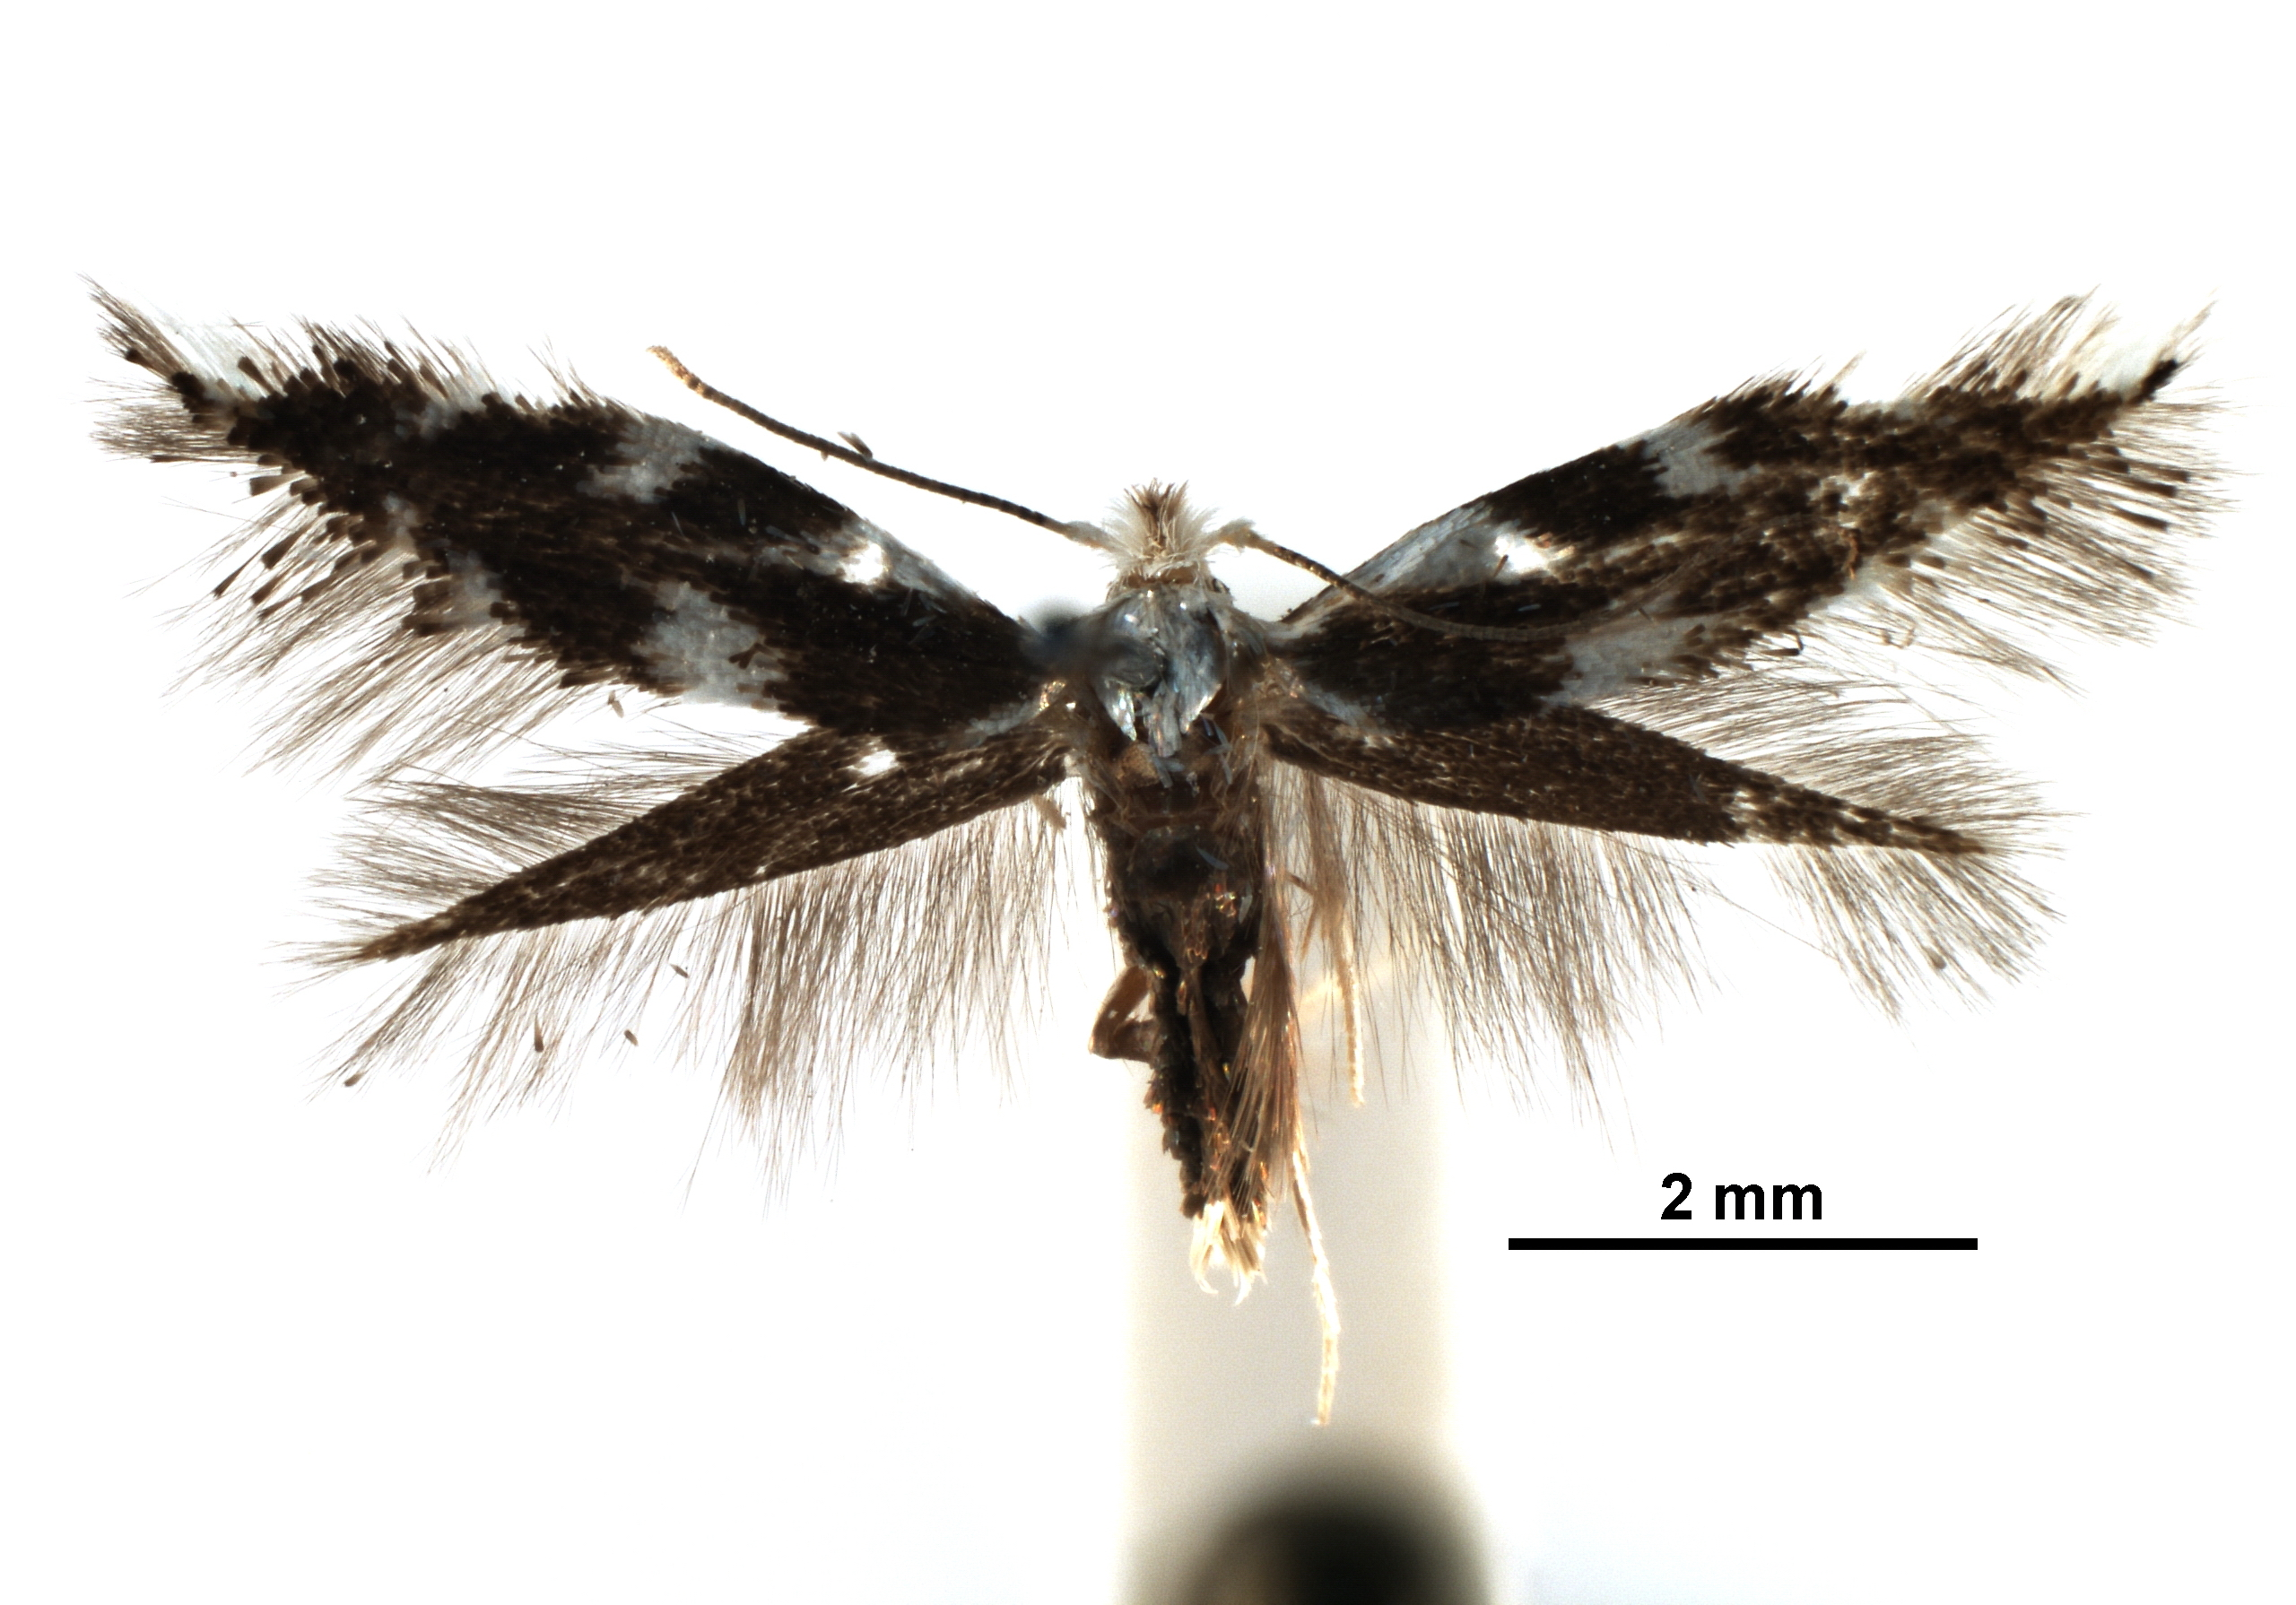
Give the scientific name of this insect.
Bucculatrix cuneigera
